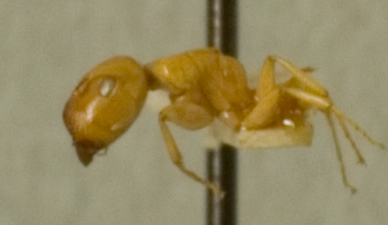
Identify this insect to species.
Camponotus elysii
